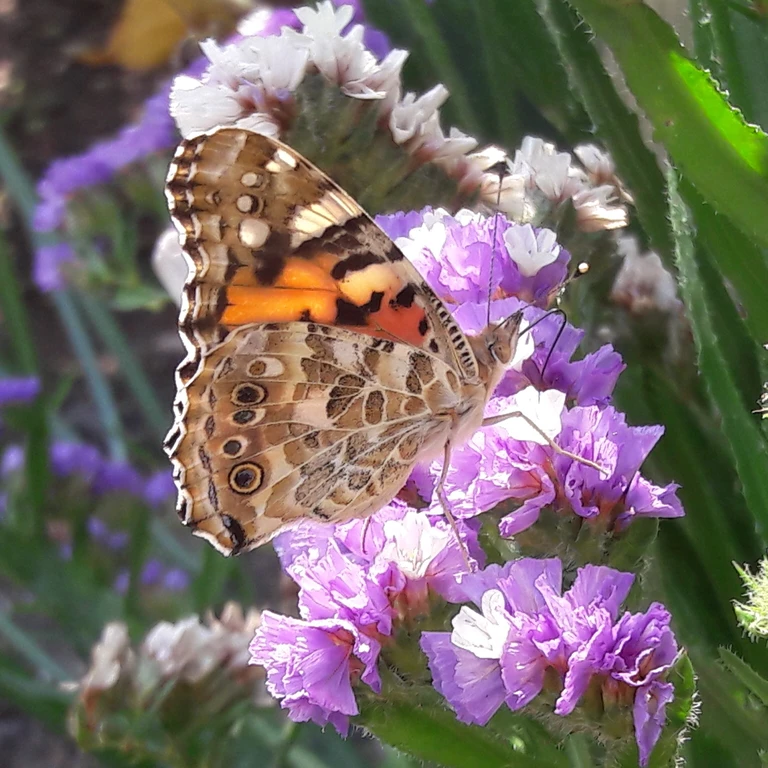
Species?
Vanessa cardui
